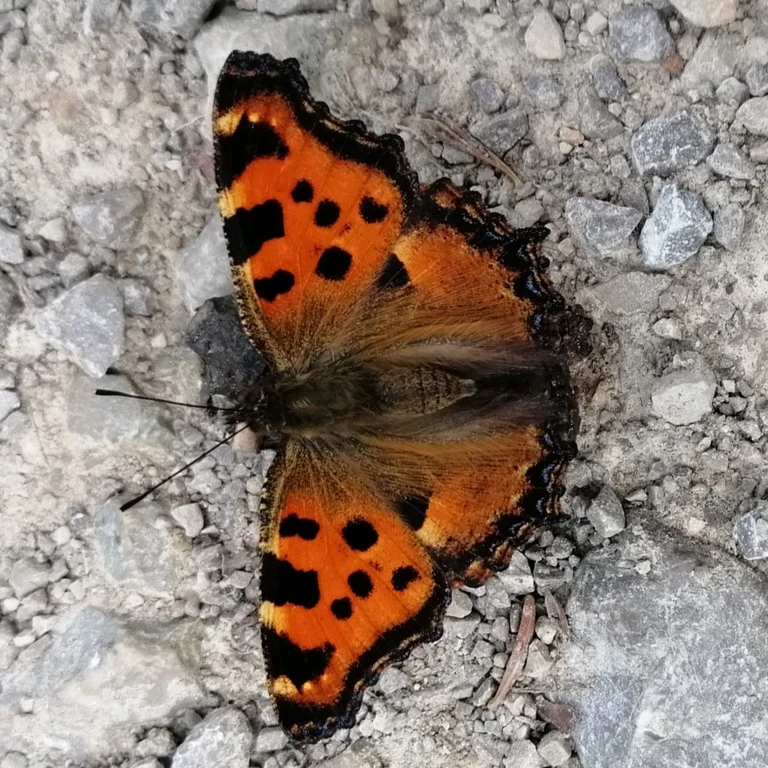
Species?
Nymphalis polychloros
